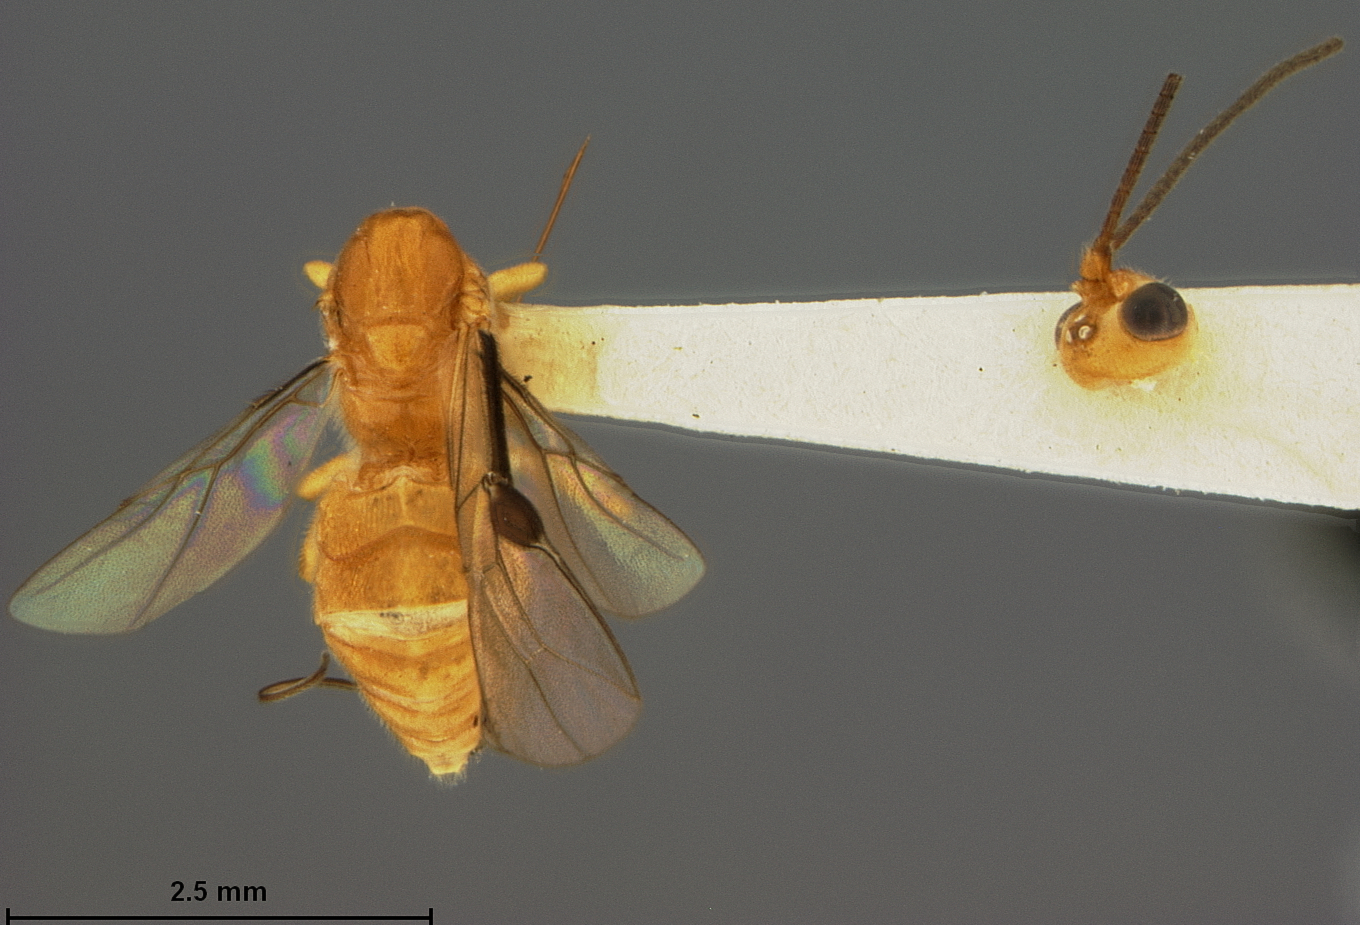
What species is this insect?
Hemiglyptus flavus
